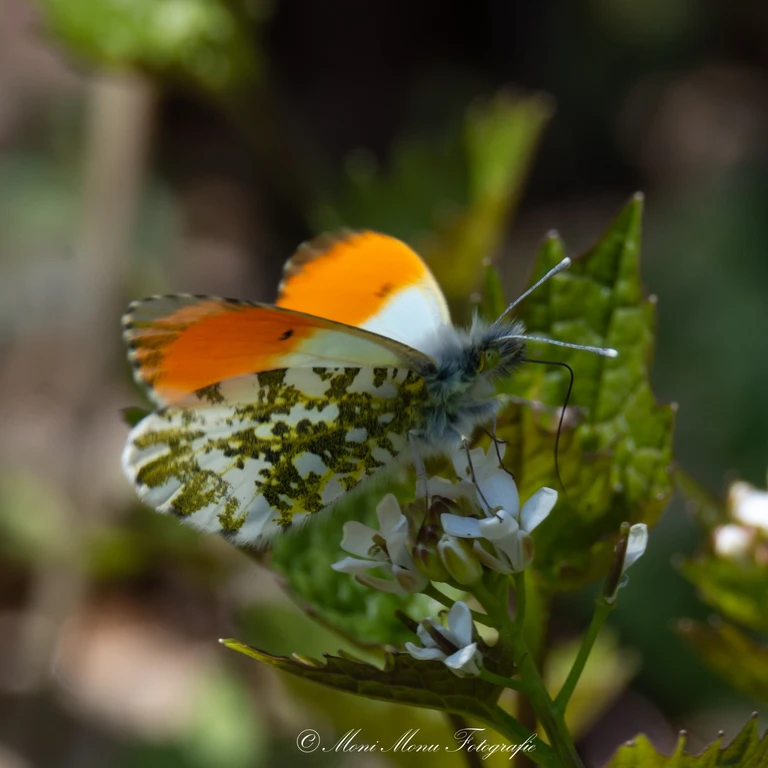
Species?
Anthocharis cardamines
